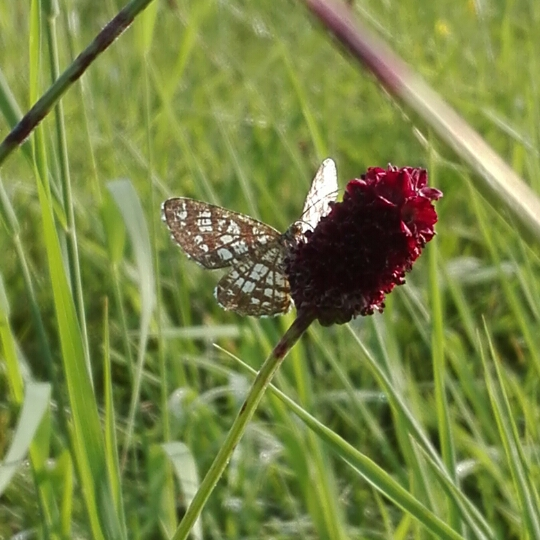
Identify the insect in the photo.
Chiasmia clathrata
